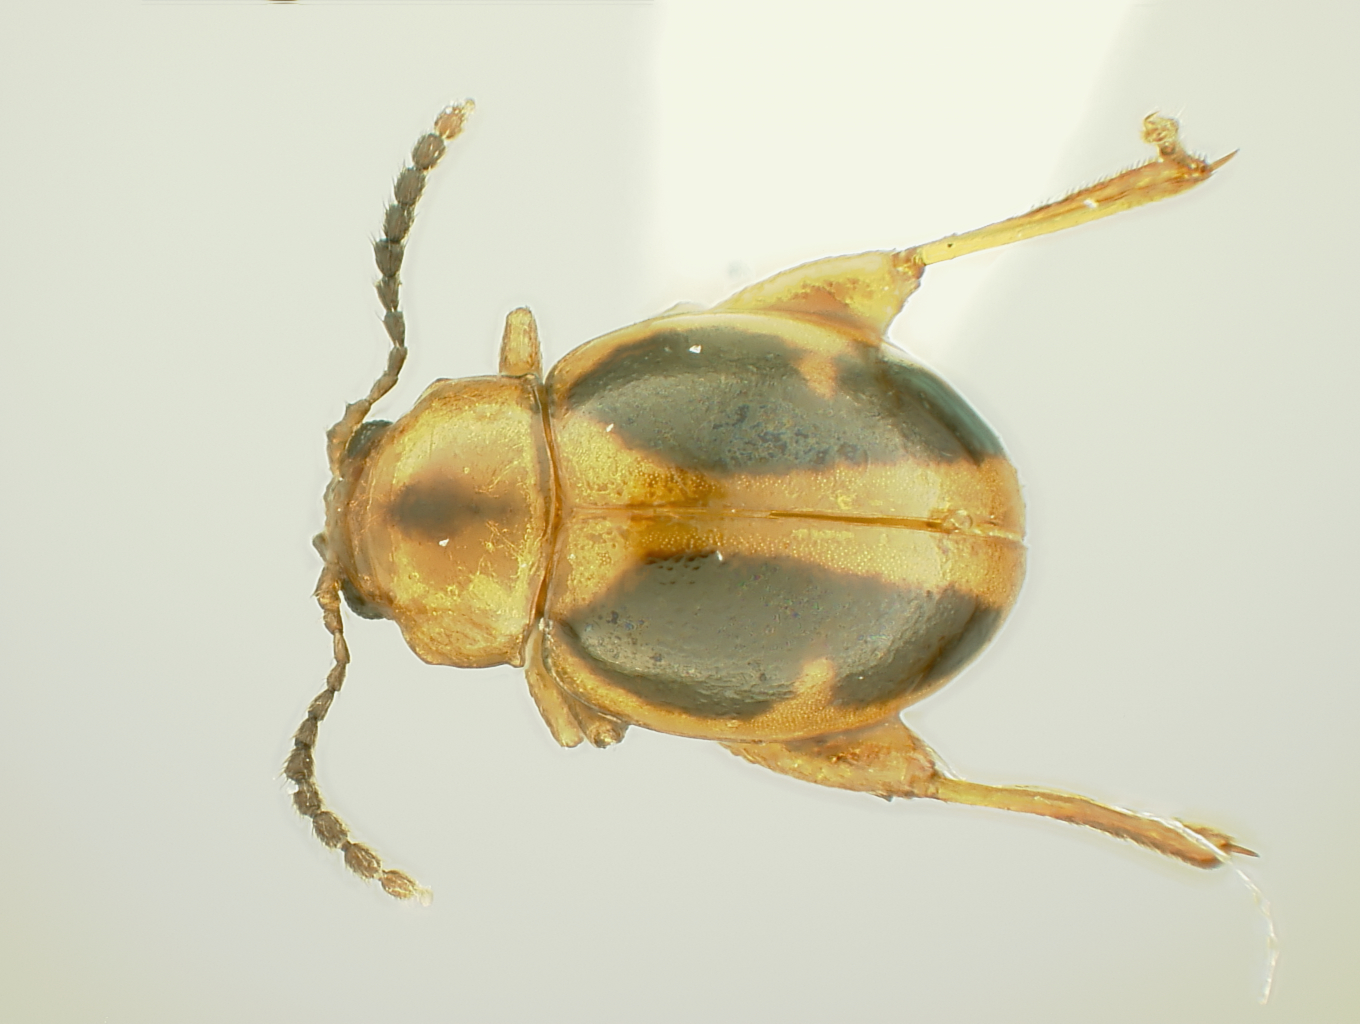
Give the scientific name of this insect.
Ivalia korakundah
